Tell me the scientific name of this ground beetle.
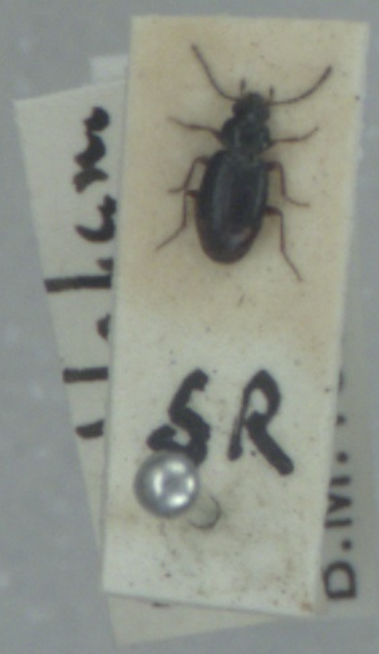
Bembidion guttula
